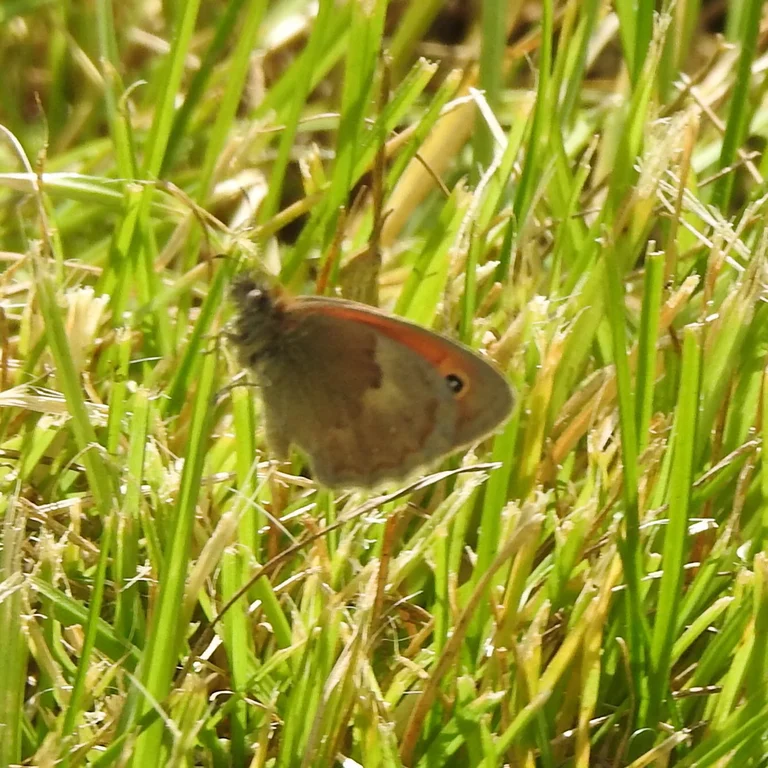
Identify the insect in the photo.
Coenonympha pamphilus
